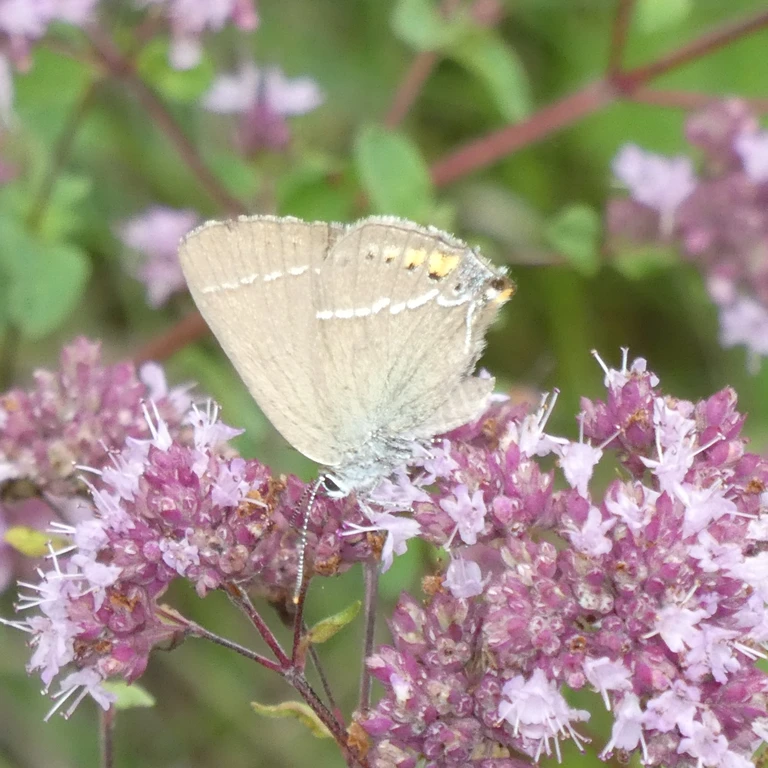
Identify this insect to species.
Satyrium spini (also Tuttiola spini)
